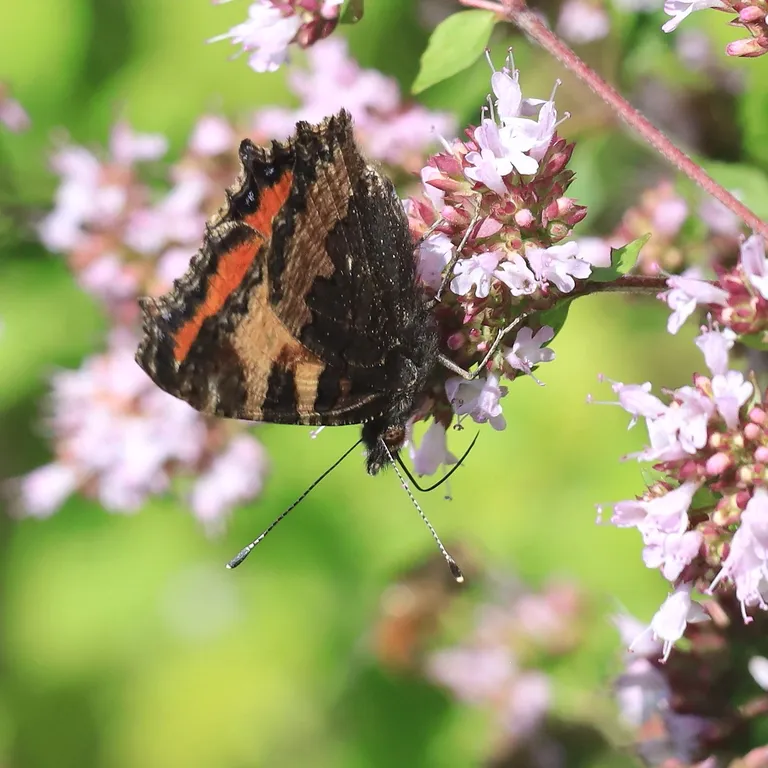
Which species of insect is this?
Aglais urticae
